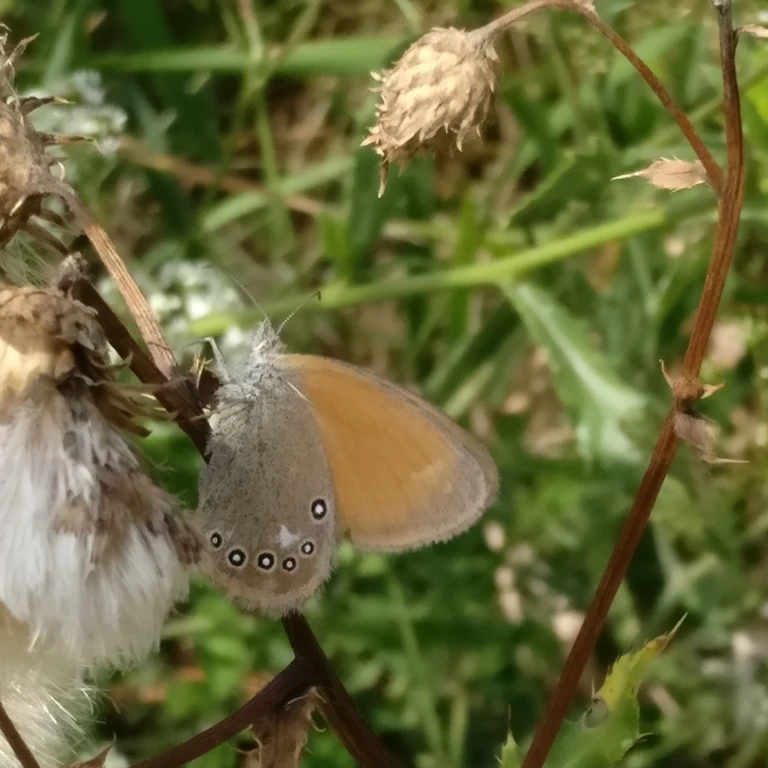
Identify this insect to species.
Coenonympha glycerion (also Coenonympha iphis)
